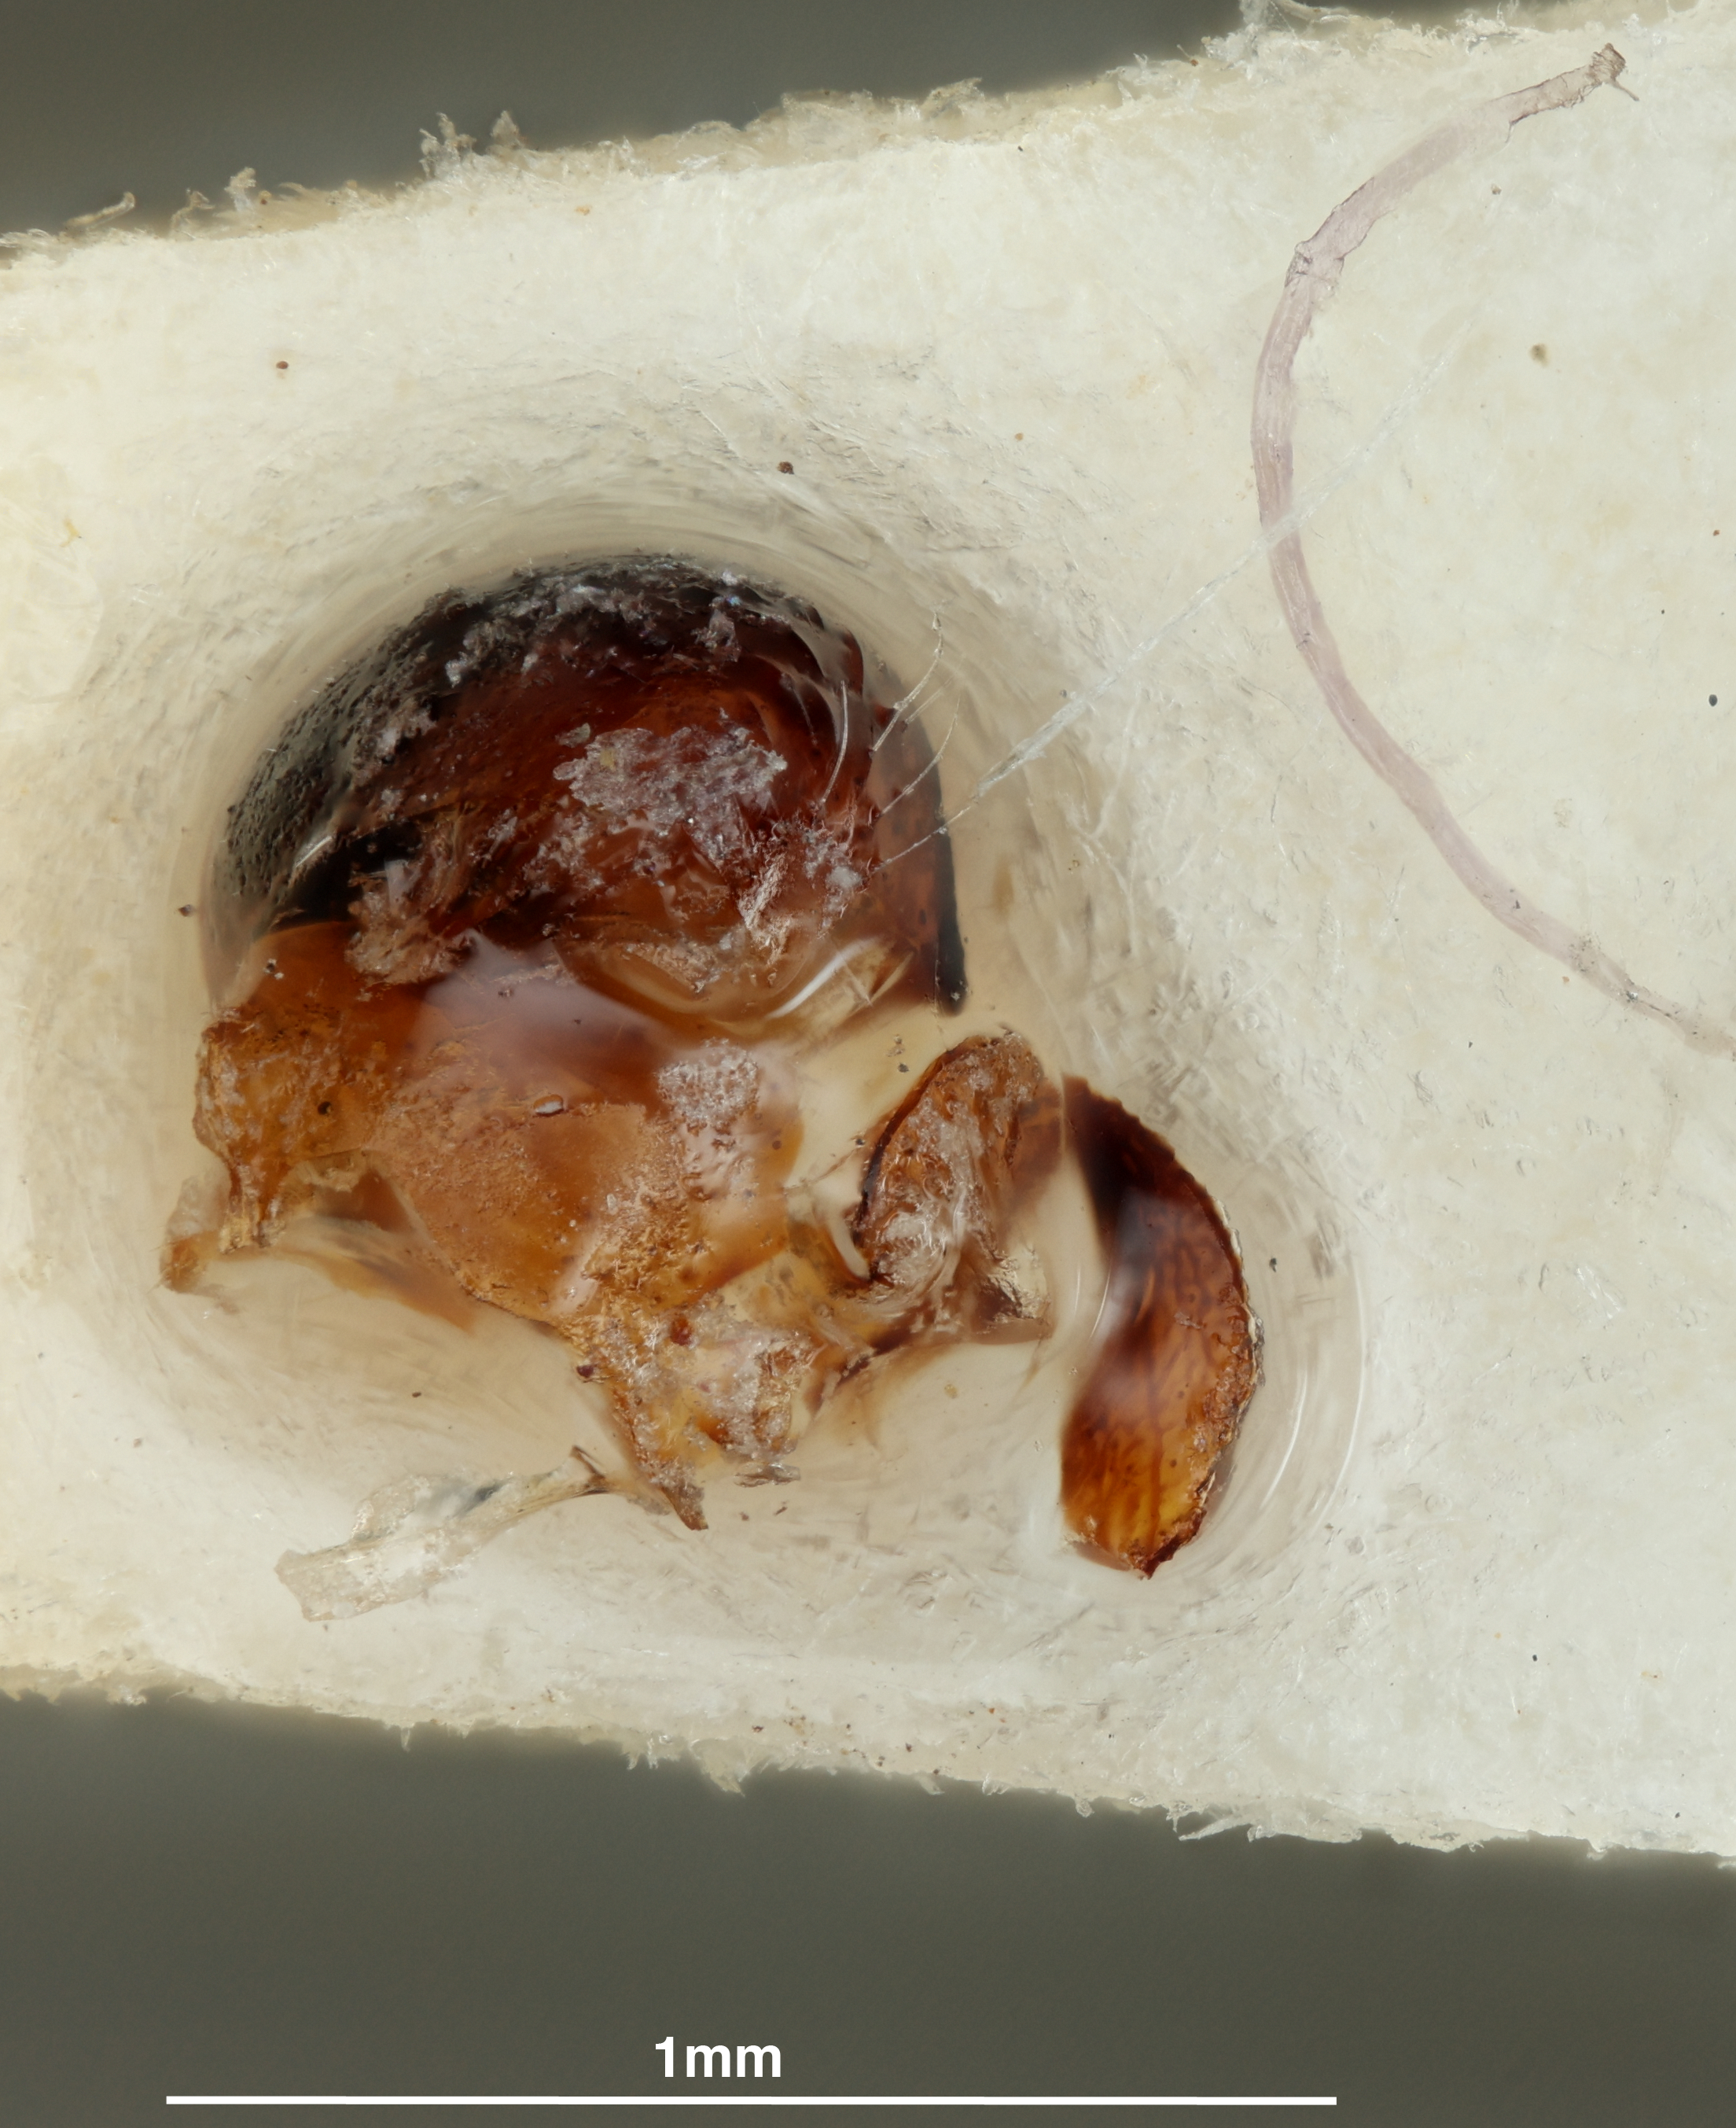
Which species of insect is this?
Gonatopus sitae
